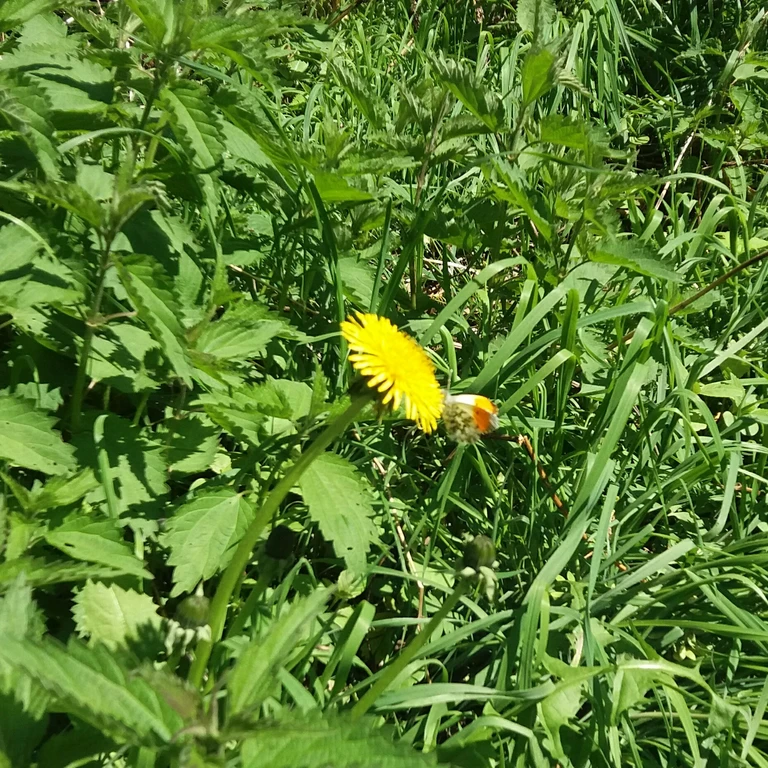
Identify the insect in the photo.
Anthocharis cardamines
